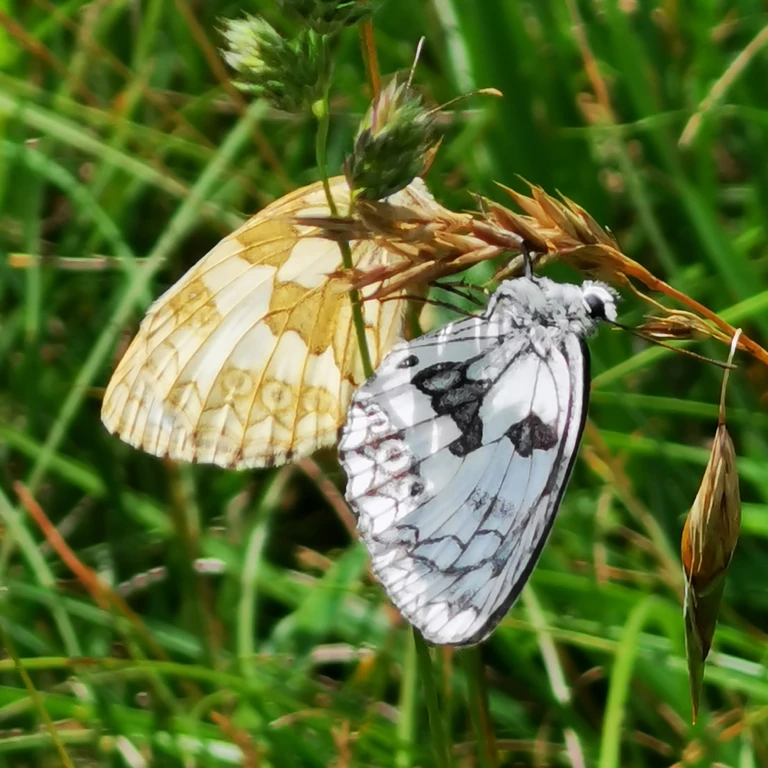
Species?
Melanargia galathea
